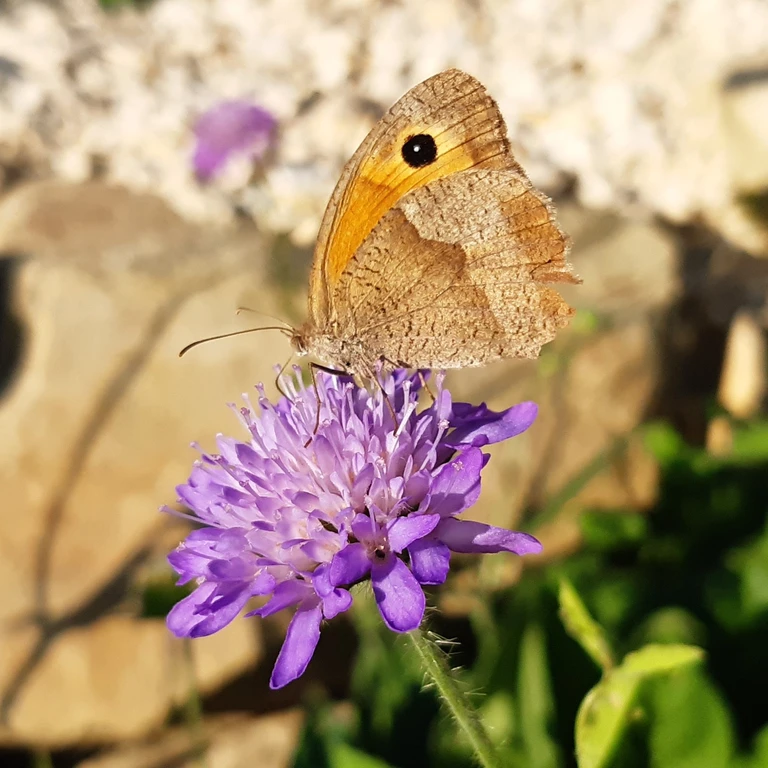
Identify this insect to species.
Maniola jurtina
